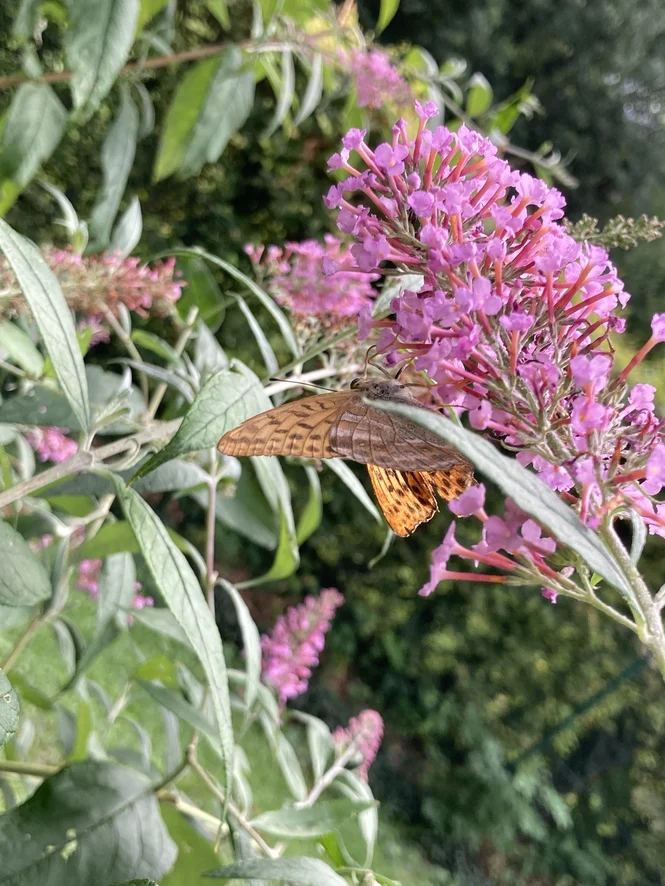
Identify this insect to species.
Argynnis paphia
